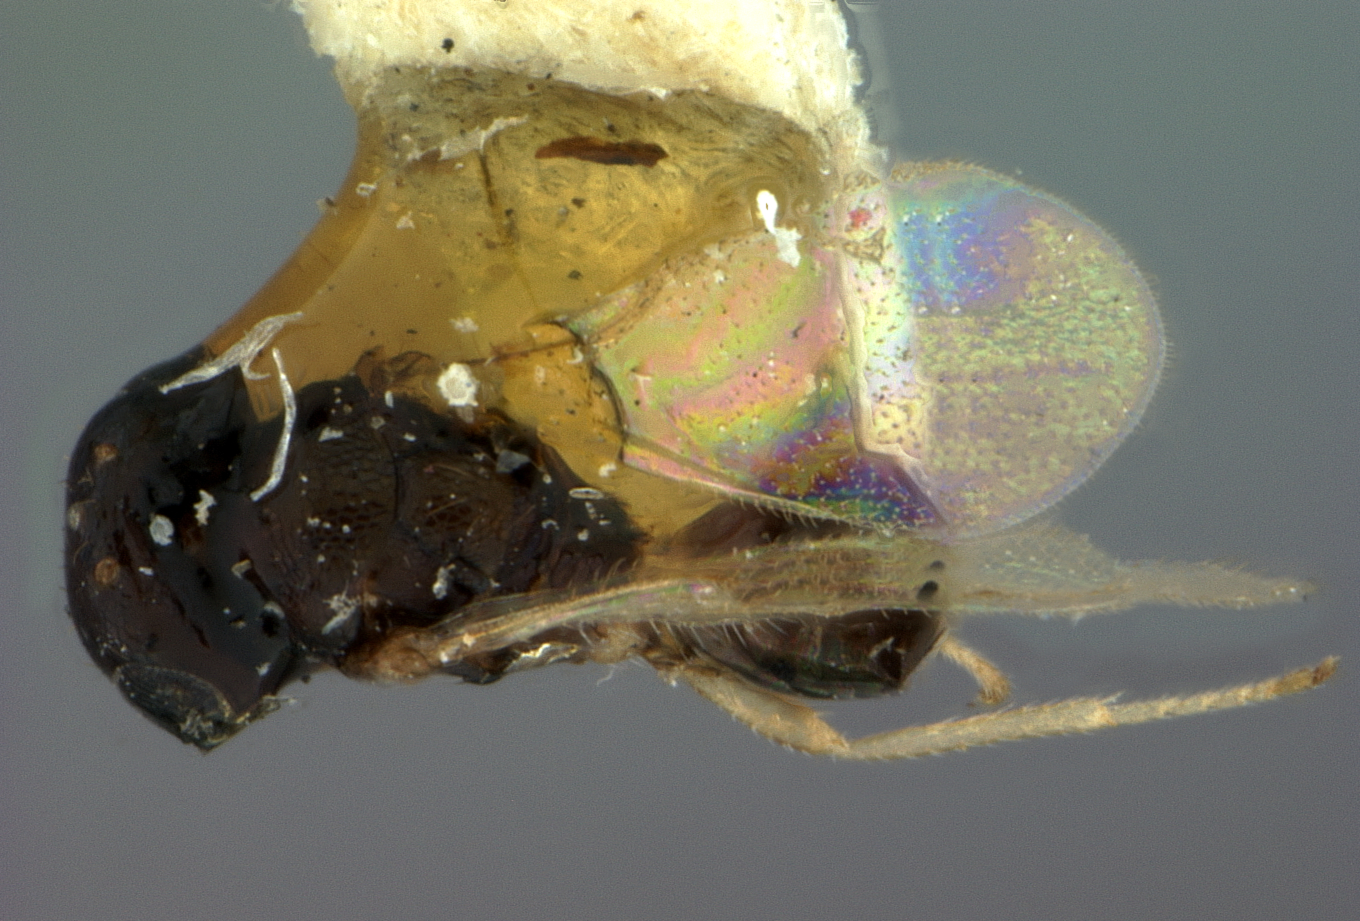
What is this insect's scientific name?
Endomychobius flavipes
